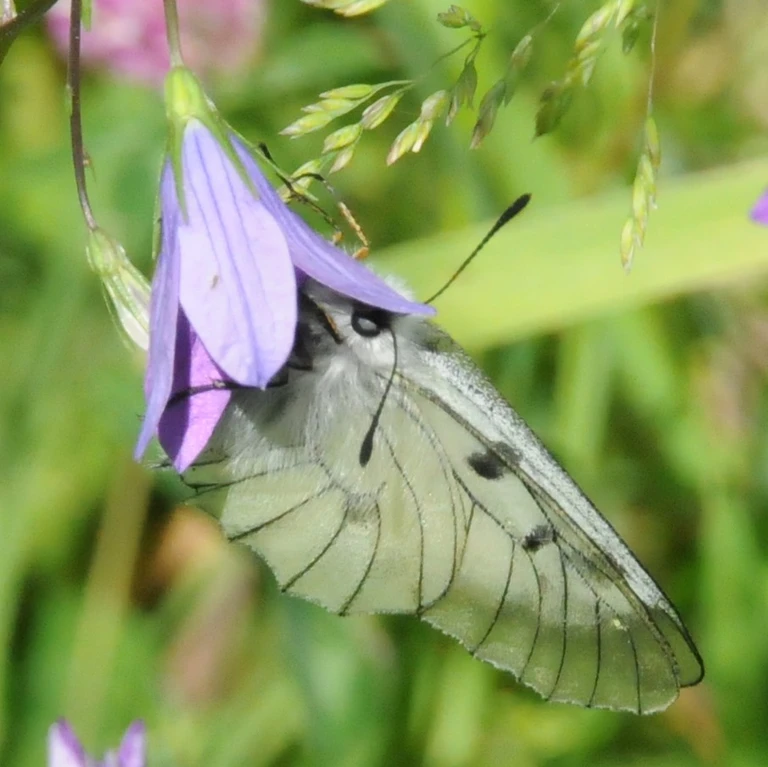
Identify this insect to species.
Parnassius mnemosyne
